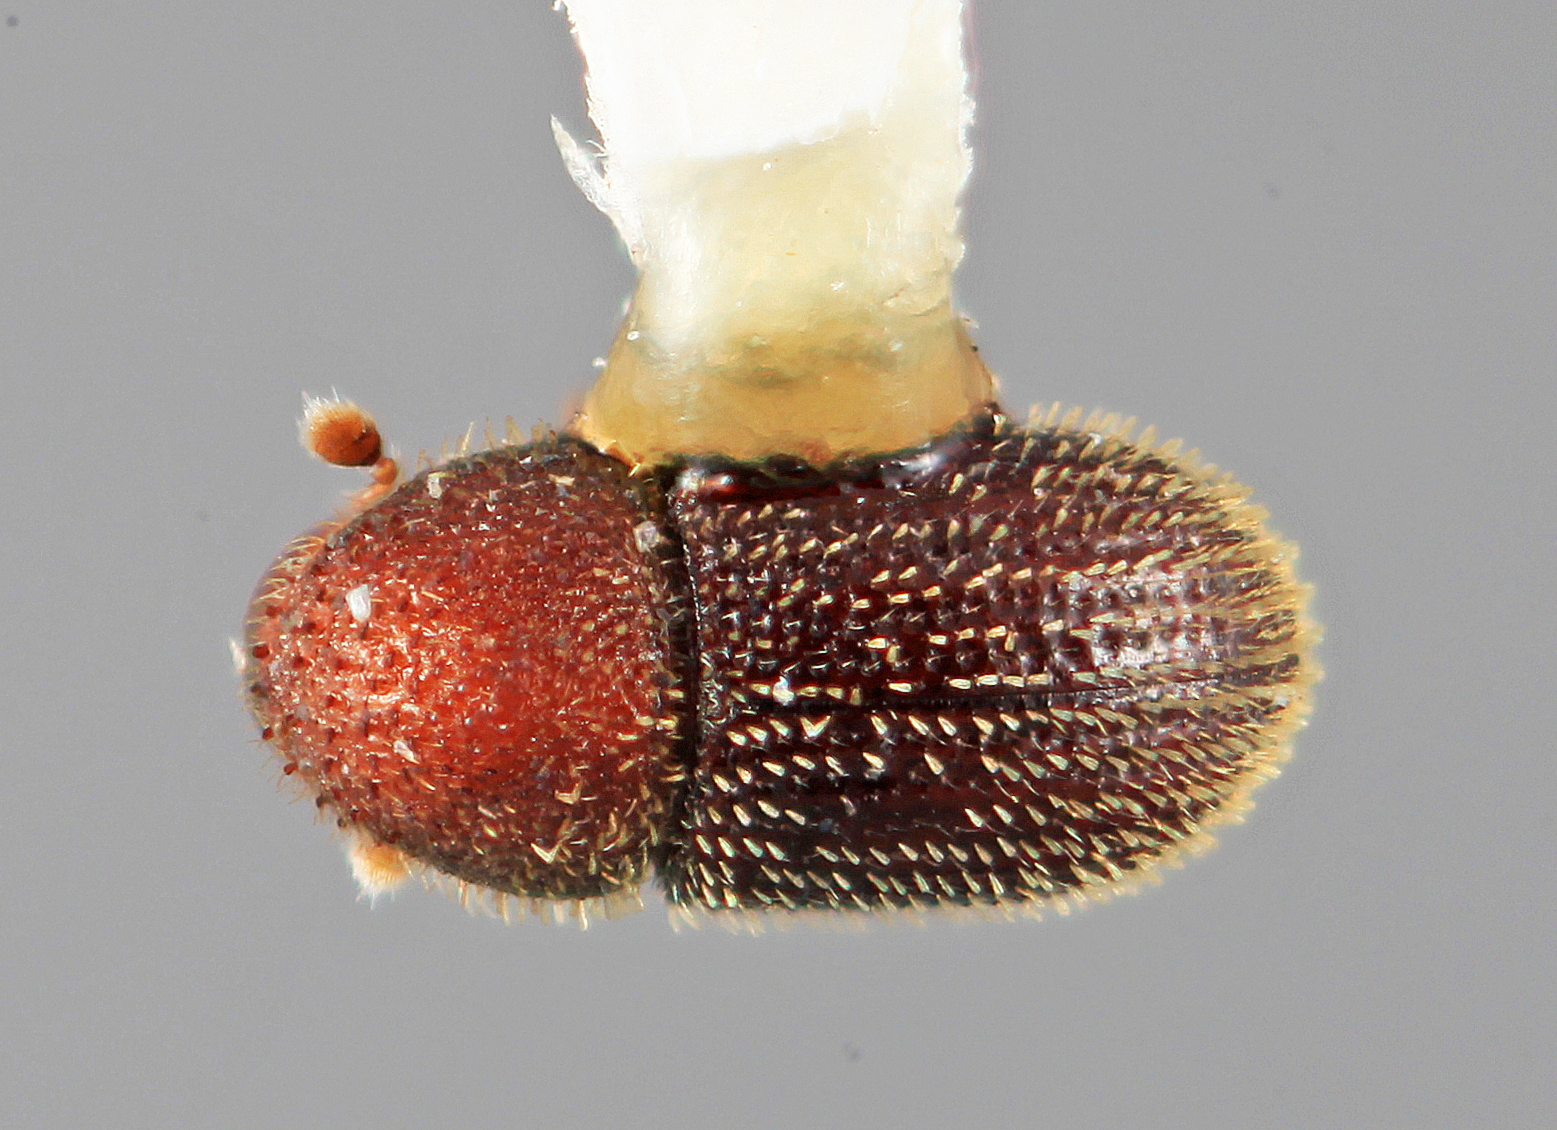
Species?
Hypothenemus ascitus
